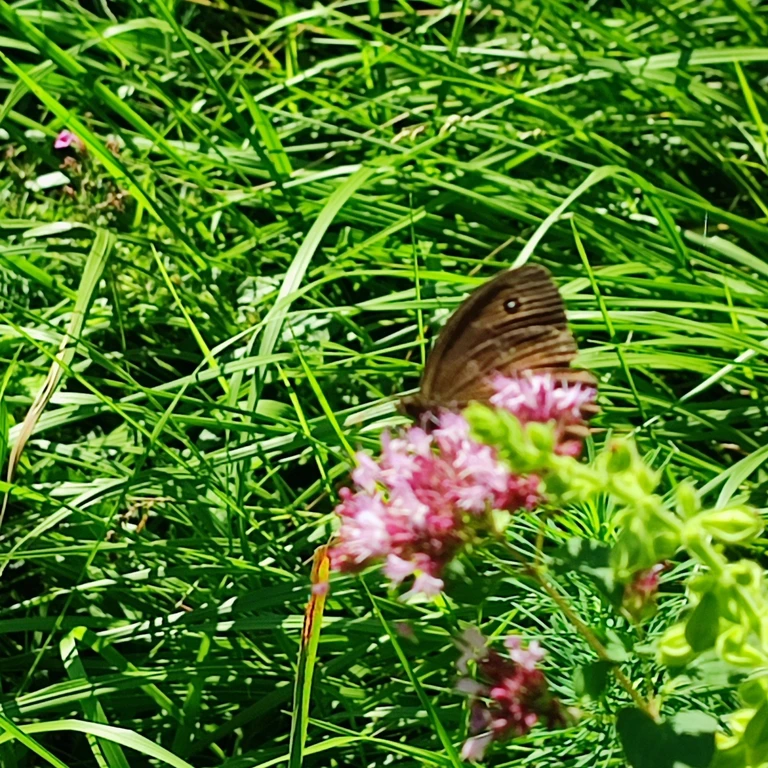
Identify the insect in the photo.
Minois dryas
